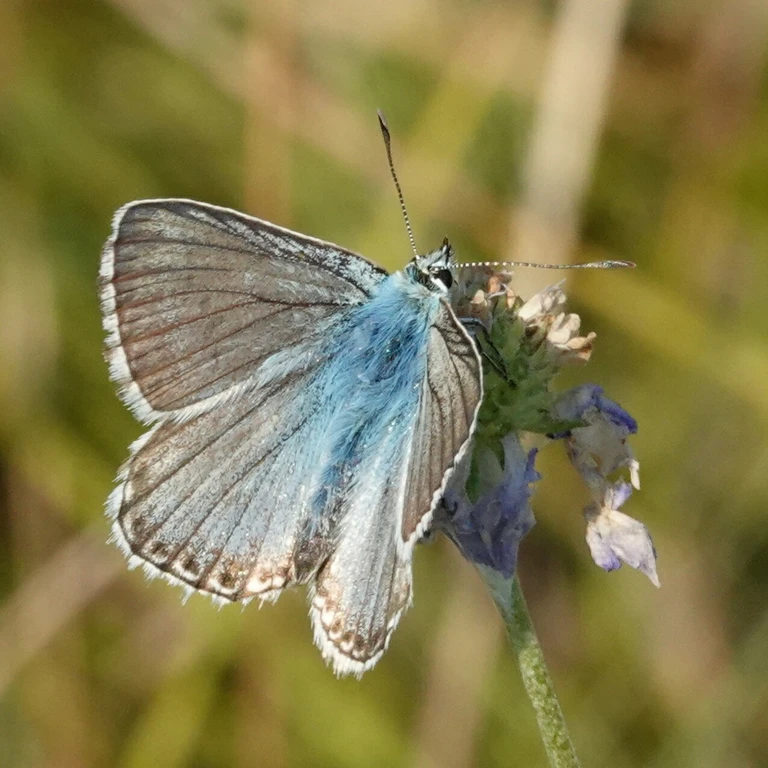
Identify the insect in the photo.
Lysandra coridon
